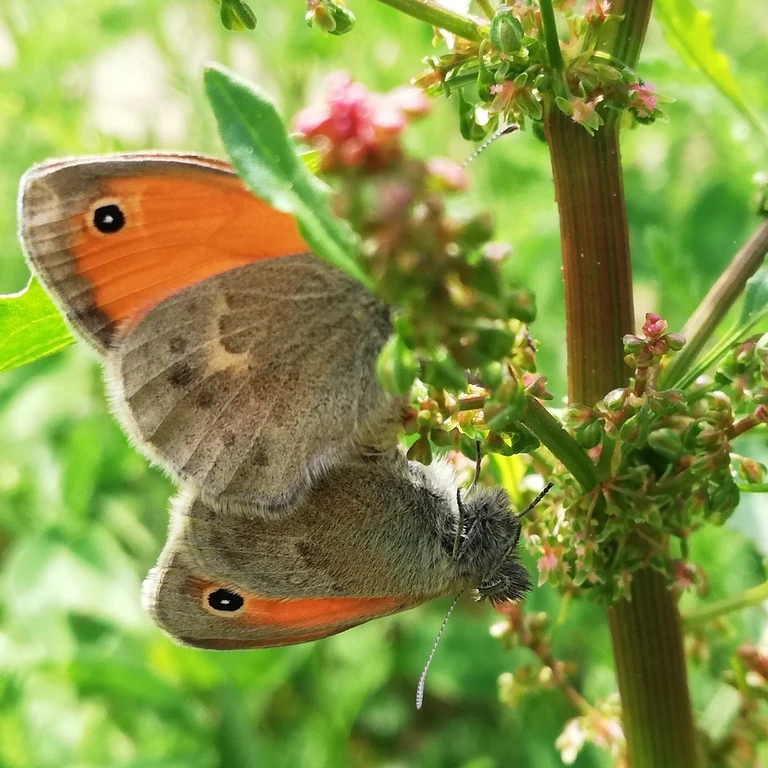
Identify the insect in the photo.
Coenonympha pamphilus
